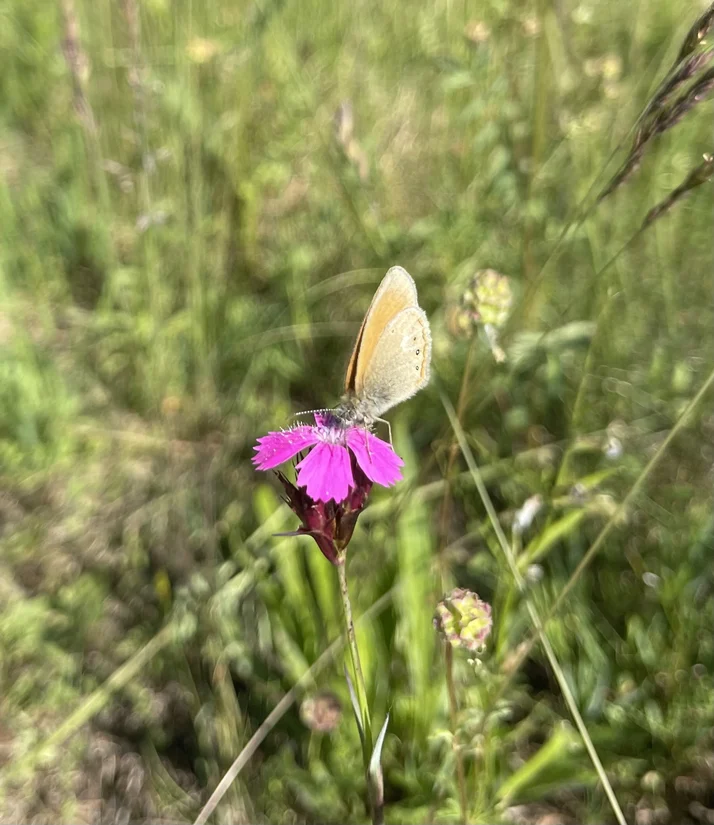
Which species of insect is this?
Coenonympha glycerion (also Coenonympha iphis)
